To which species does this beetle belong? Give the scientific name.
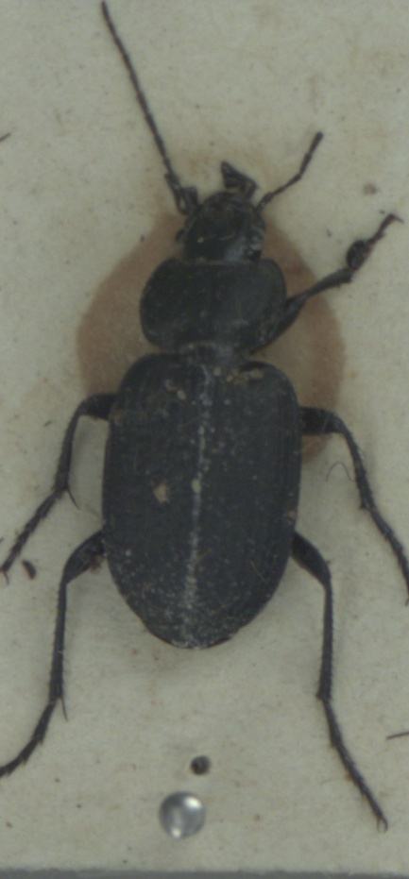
Licinus punctatulus
